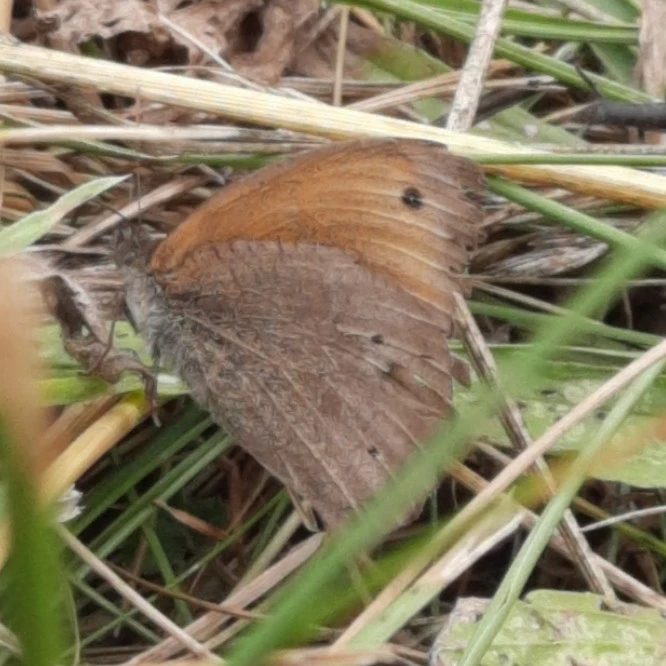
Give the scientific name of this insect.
Maniola jurtina
